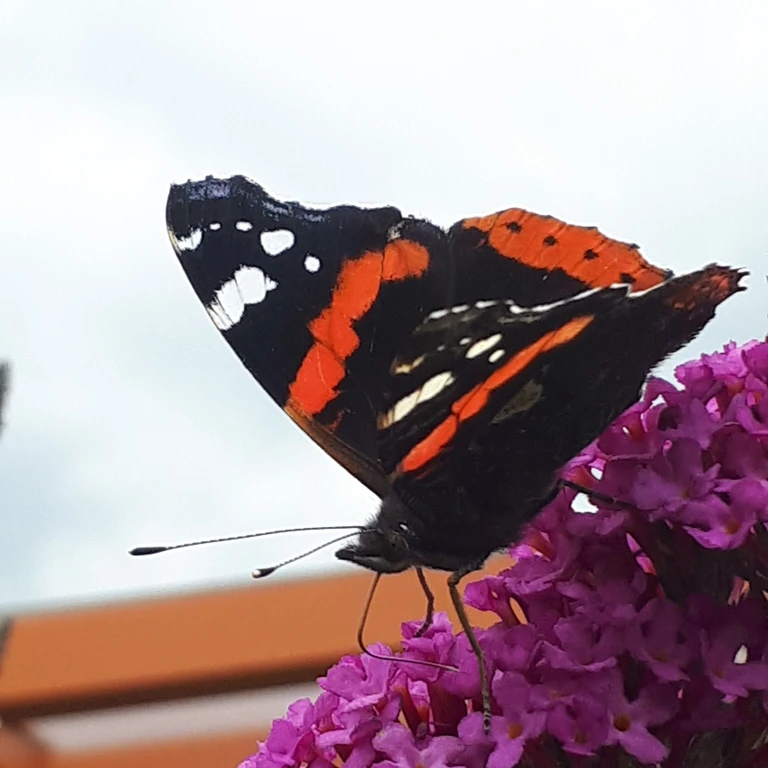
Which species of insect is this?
Vanessa atalanta
